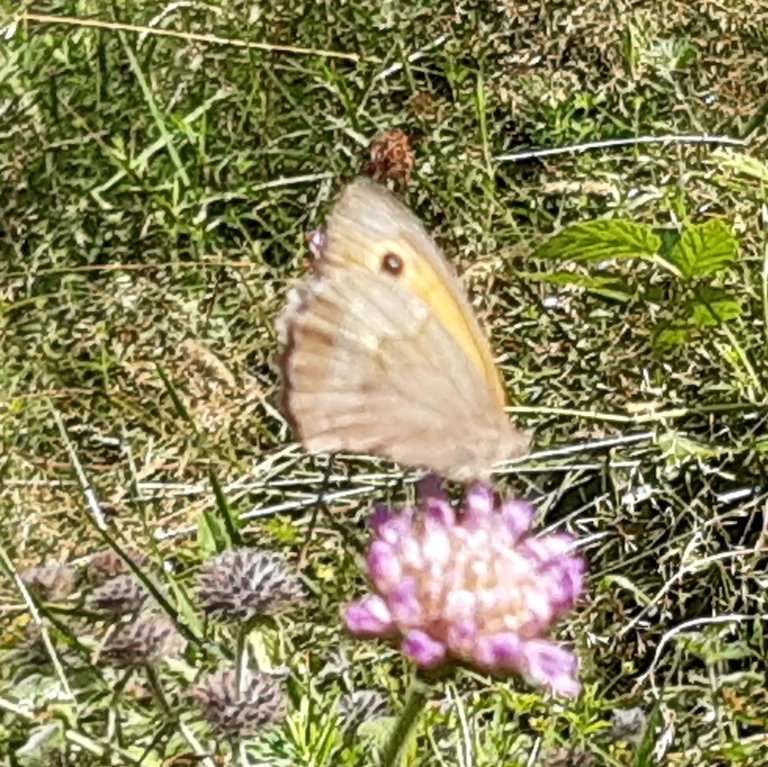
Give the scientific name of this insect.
Maniola jurtina
